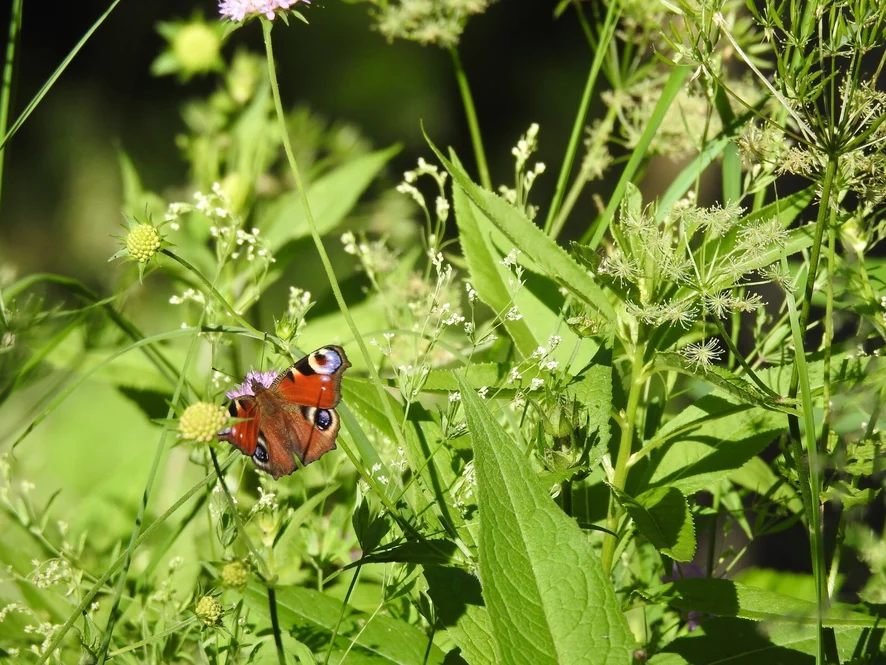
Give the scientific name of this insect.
Aglais io
